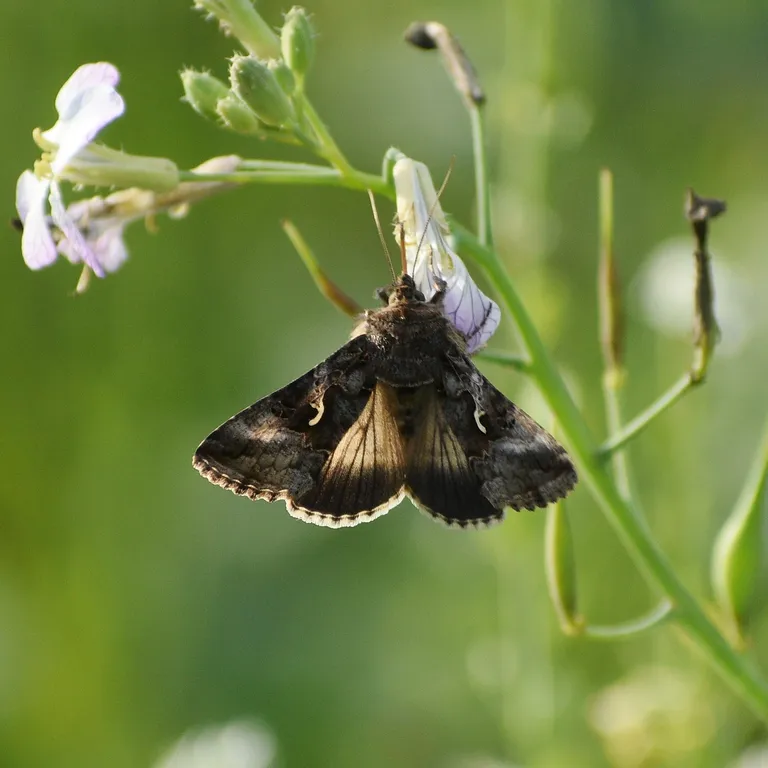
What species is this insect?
Autographa gamma
